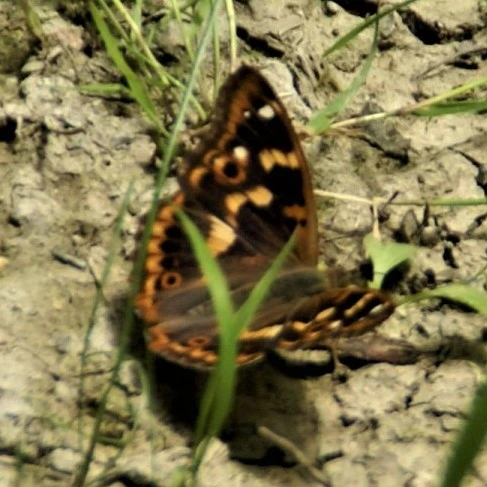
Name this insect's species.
Apatura ilia
